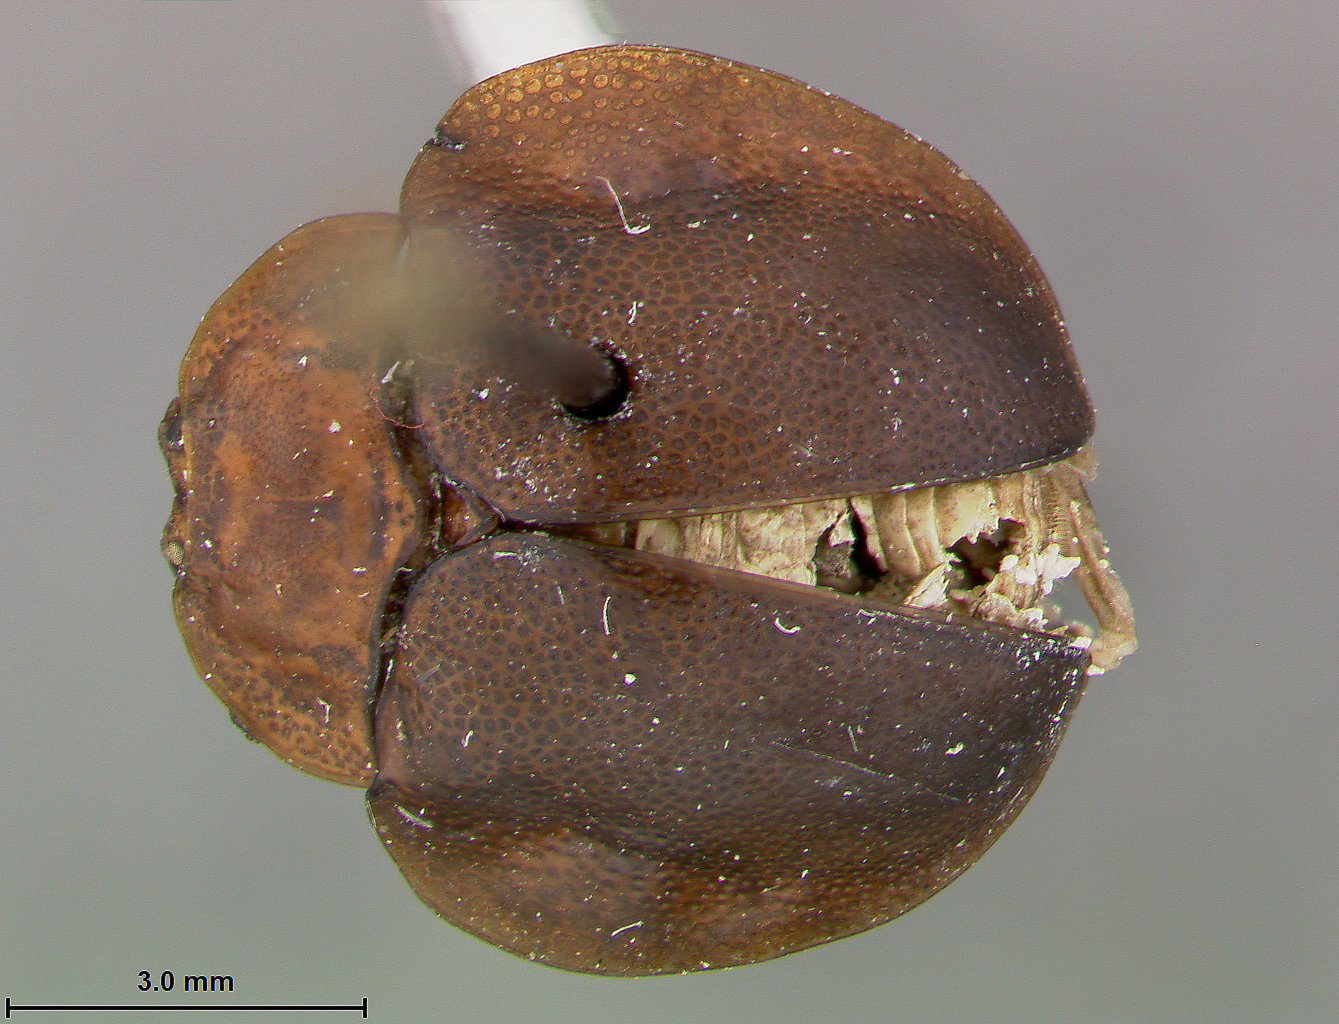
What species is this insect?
Stoiba fusicornis
